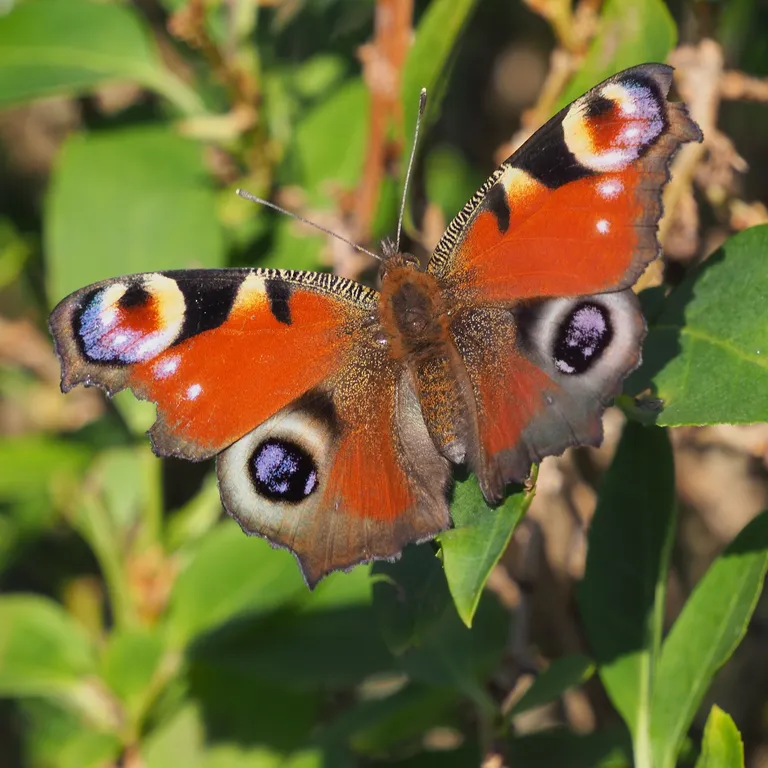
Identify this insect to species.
Aglais io
